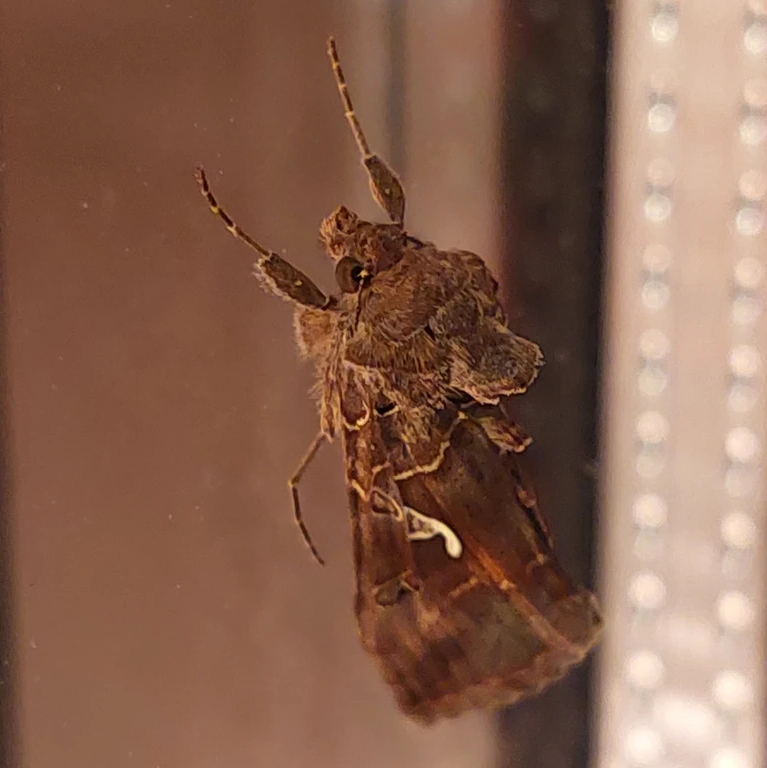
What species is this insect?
Autographa gamma
